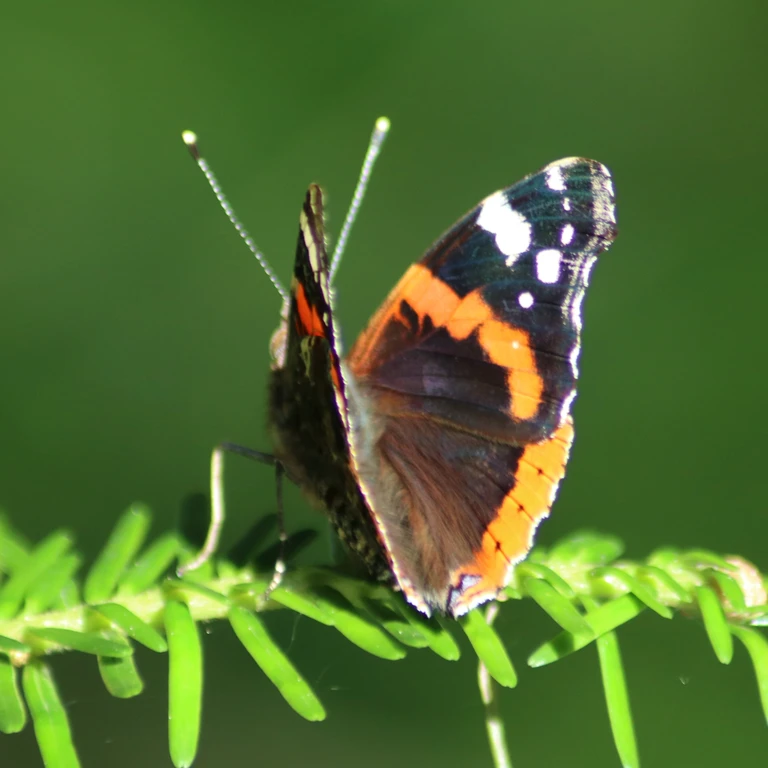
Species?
Vanessa atalanta
